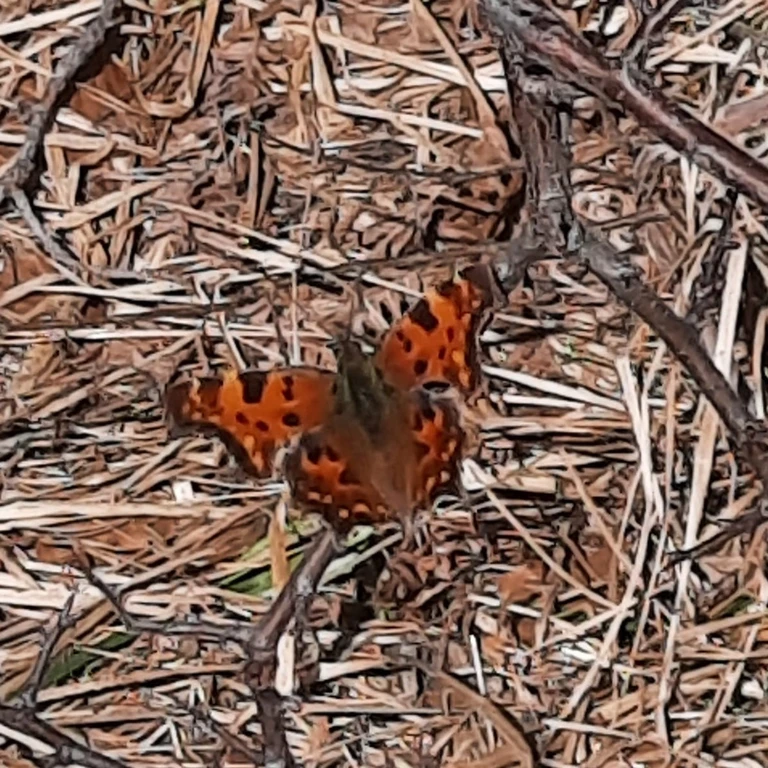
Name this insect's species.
Polygonia c-album
